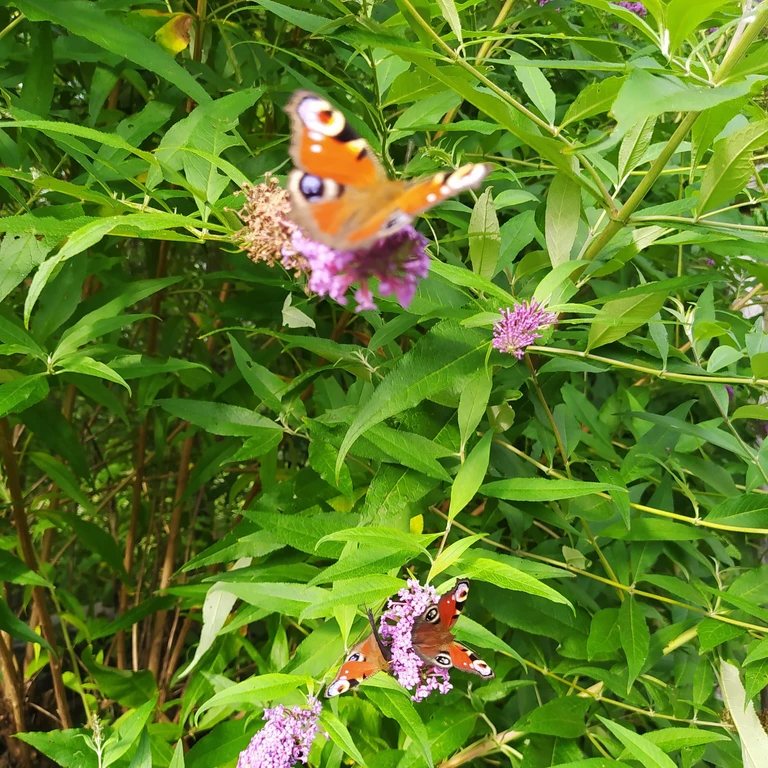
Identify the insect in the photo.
Aglais io
